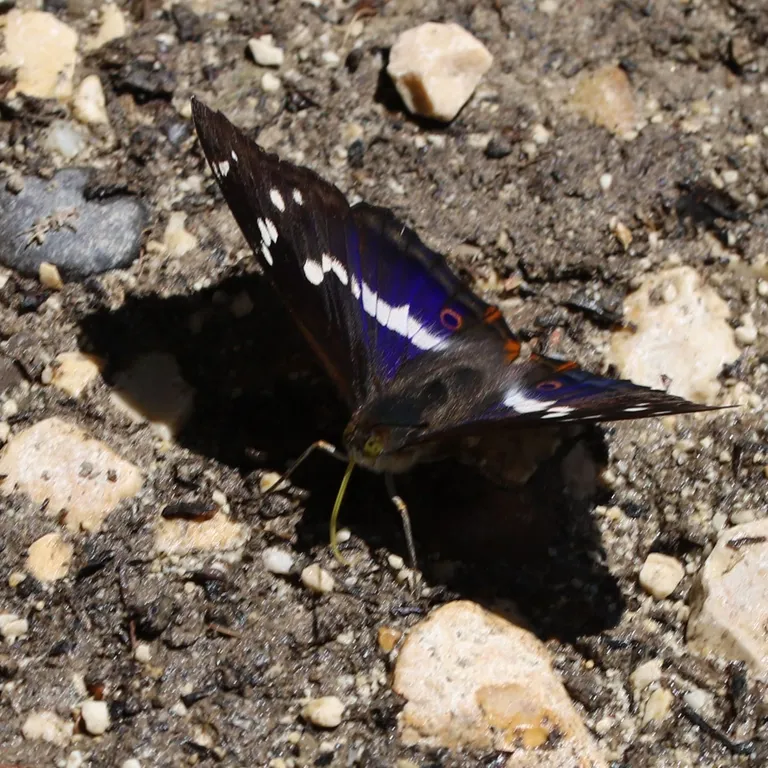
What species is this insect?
Apatura iris
